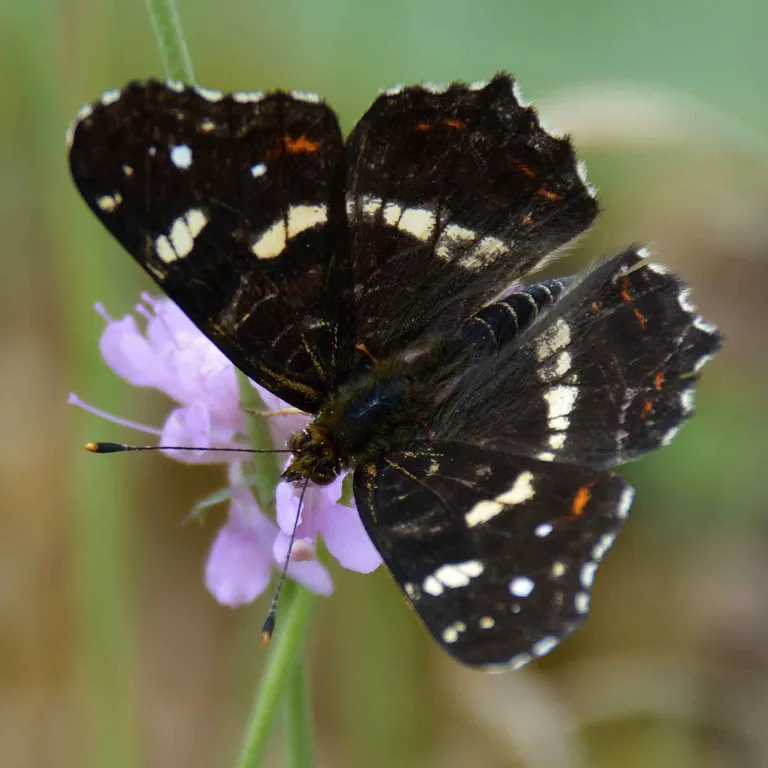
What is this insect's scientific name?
Araschnia levana
